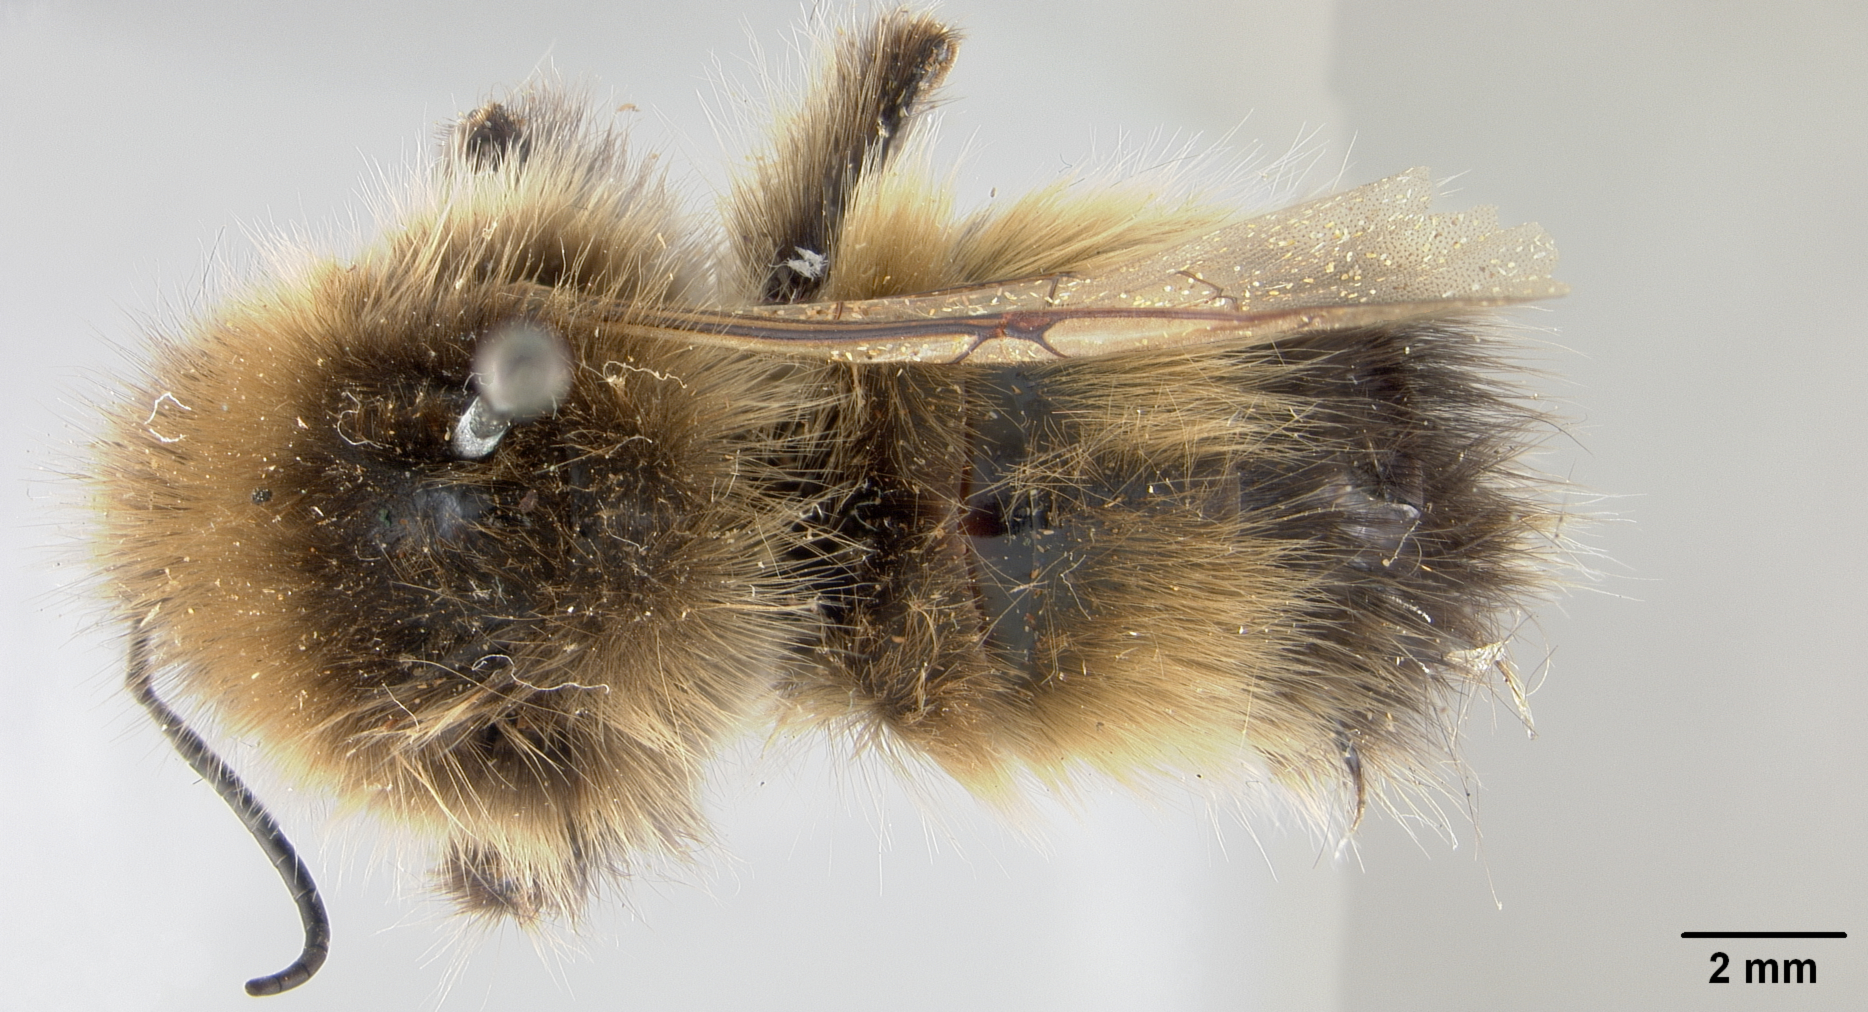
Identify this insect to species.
Psithyrus kodiakensis
